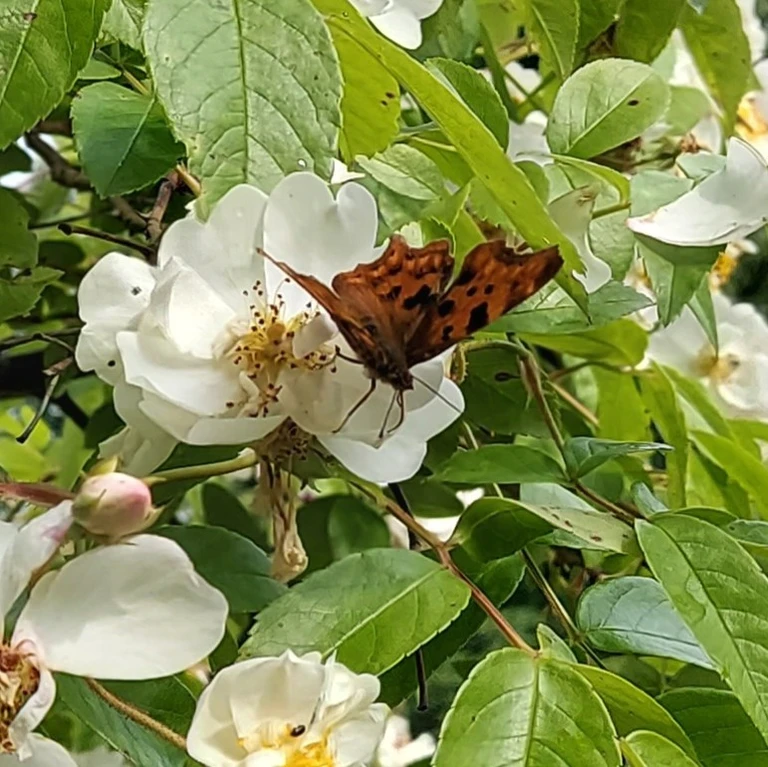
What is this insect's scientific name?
Polygonia c-album
